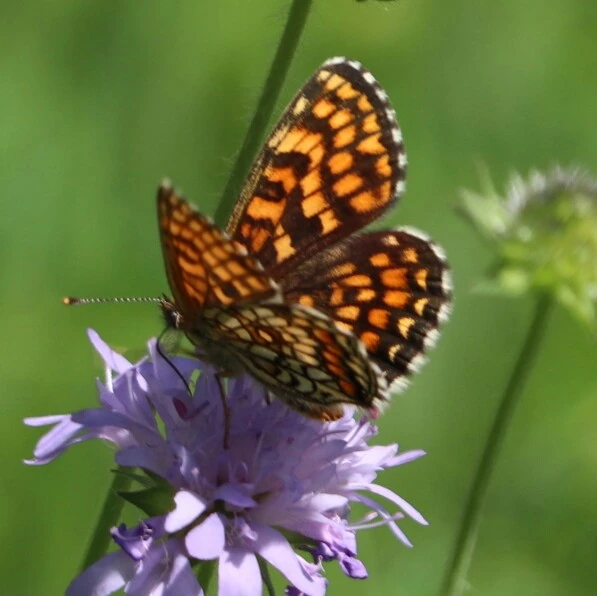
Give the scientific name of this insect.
Melitaea athalia
